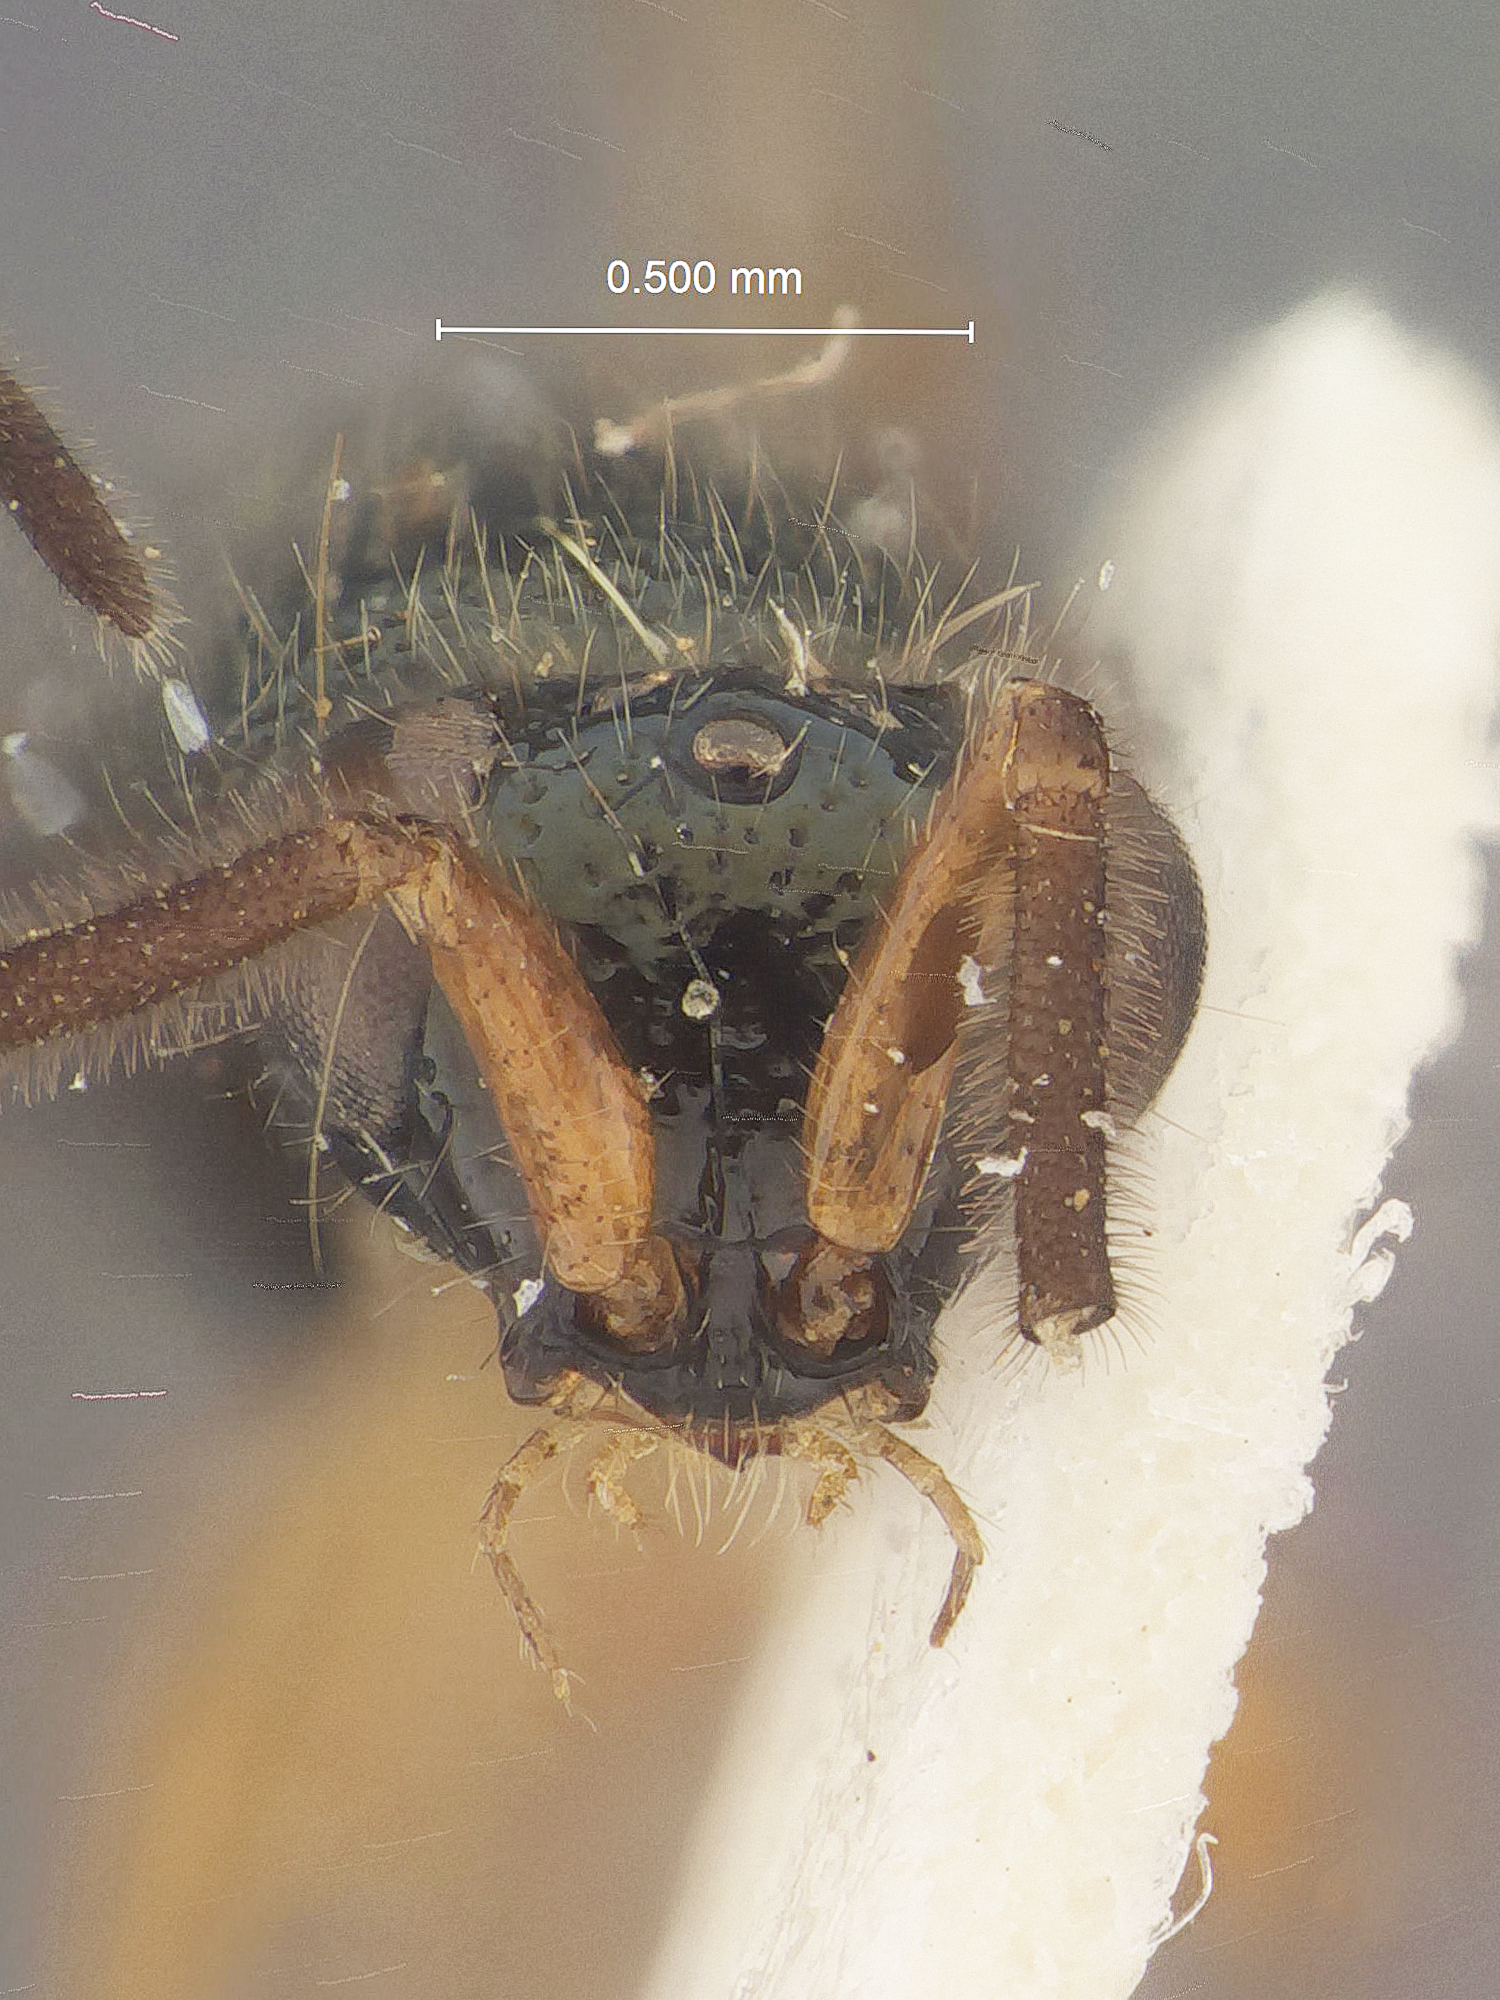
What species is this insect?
Cladobethylus ceylonicus
